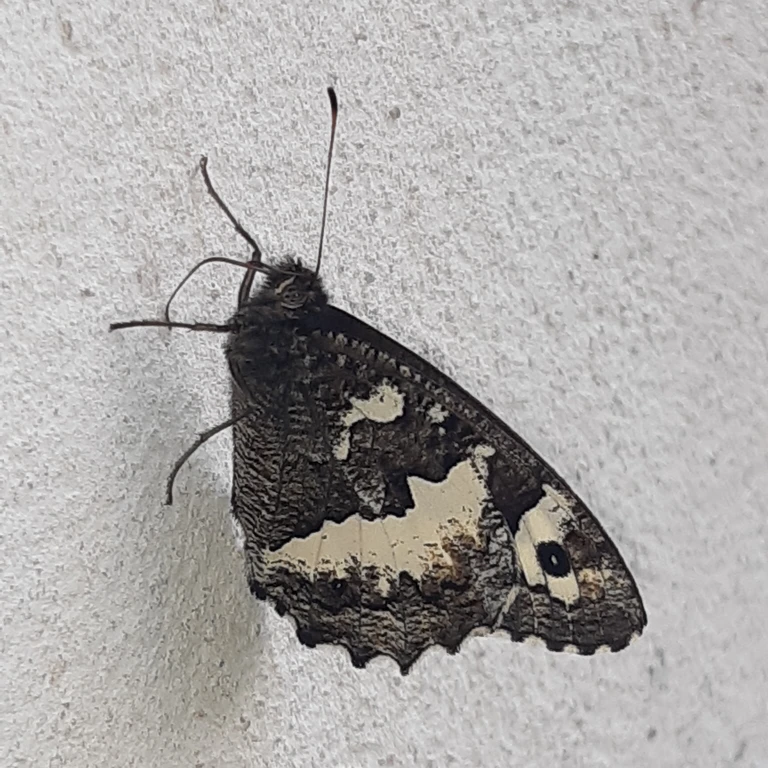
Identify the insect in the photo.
Brintesia circe
